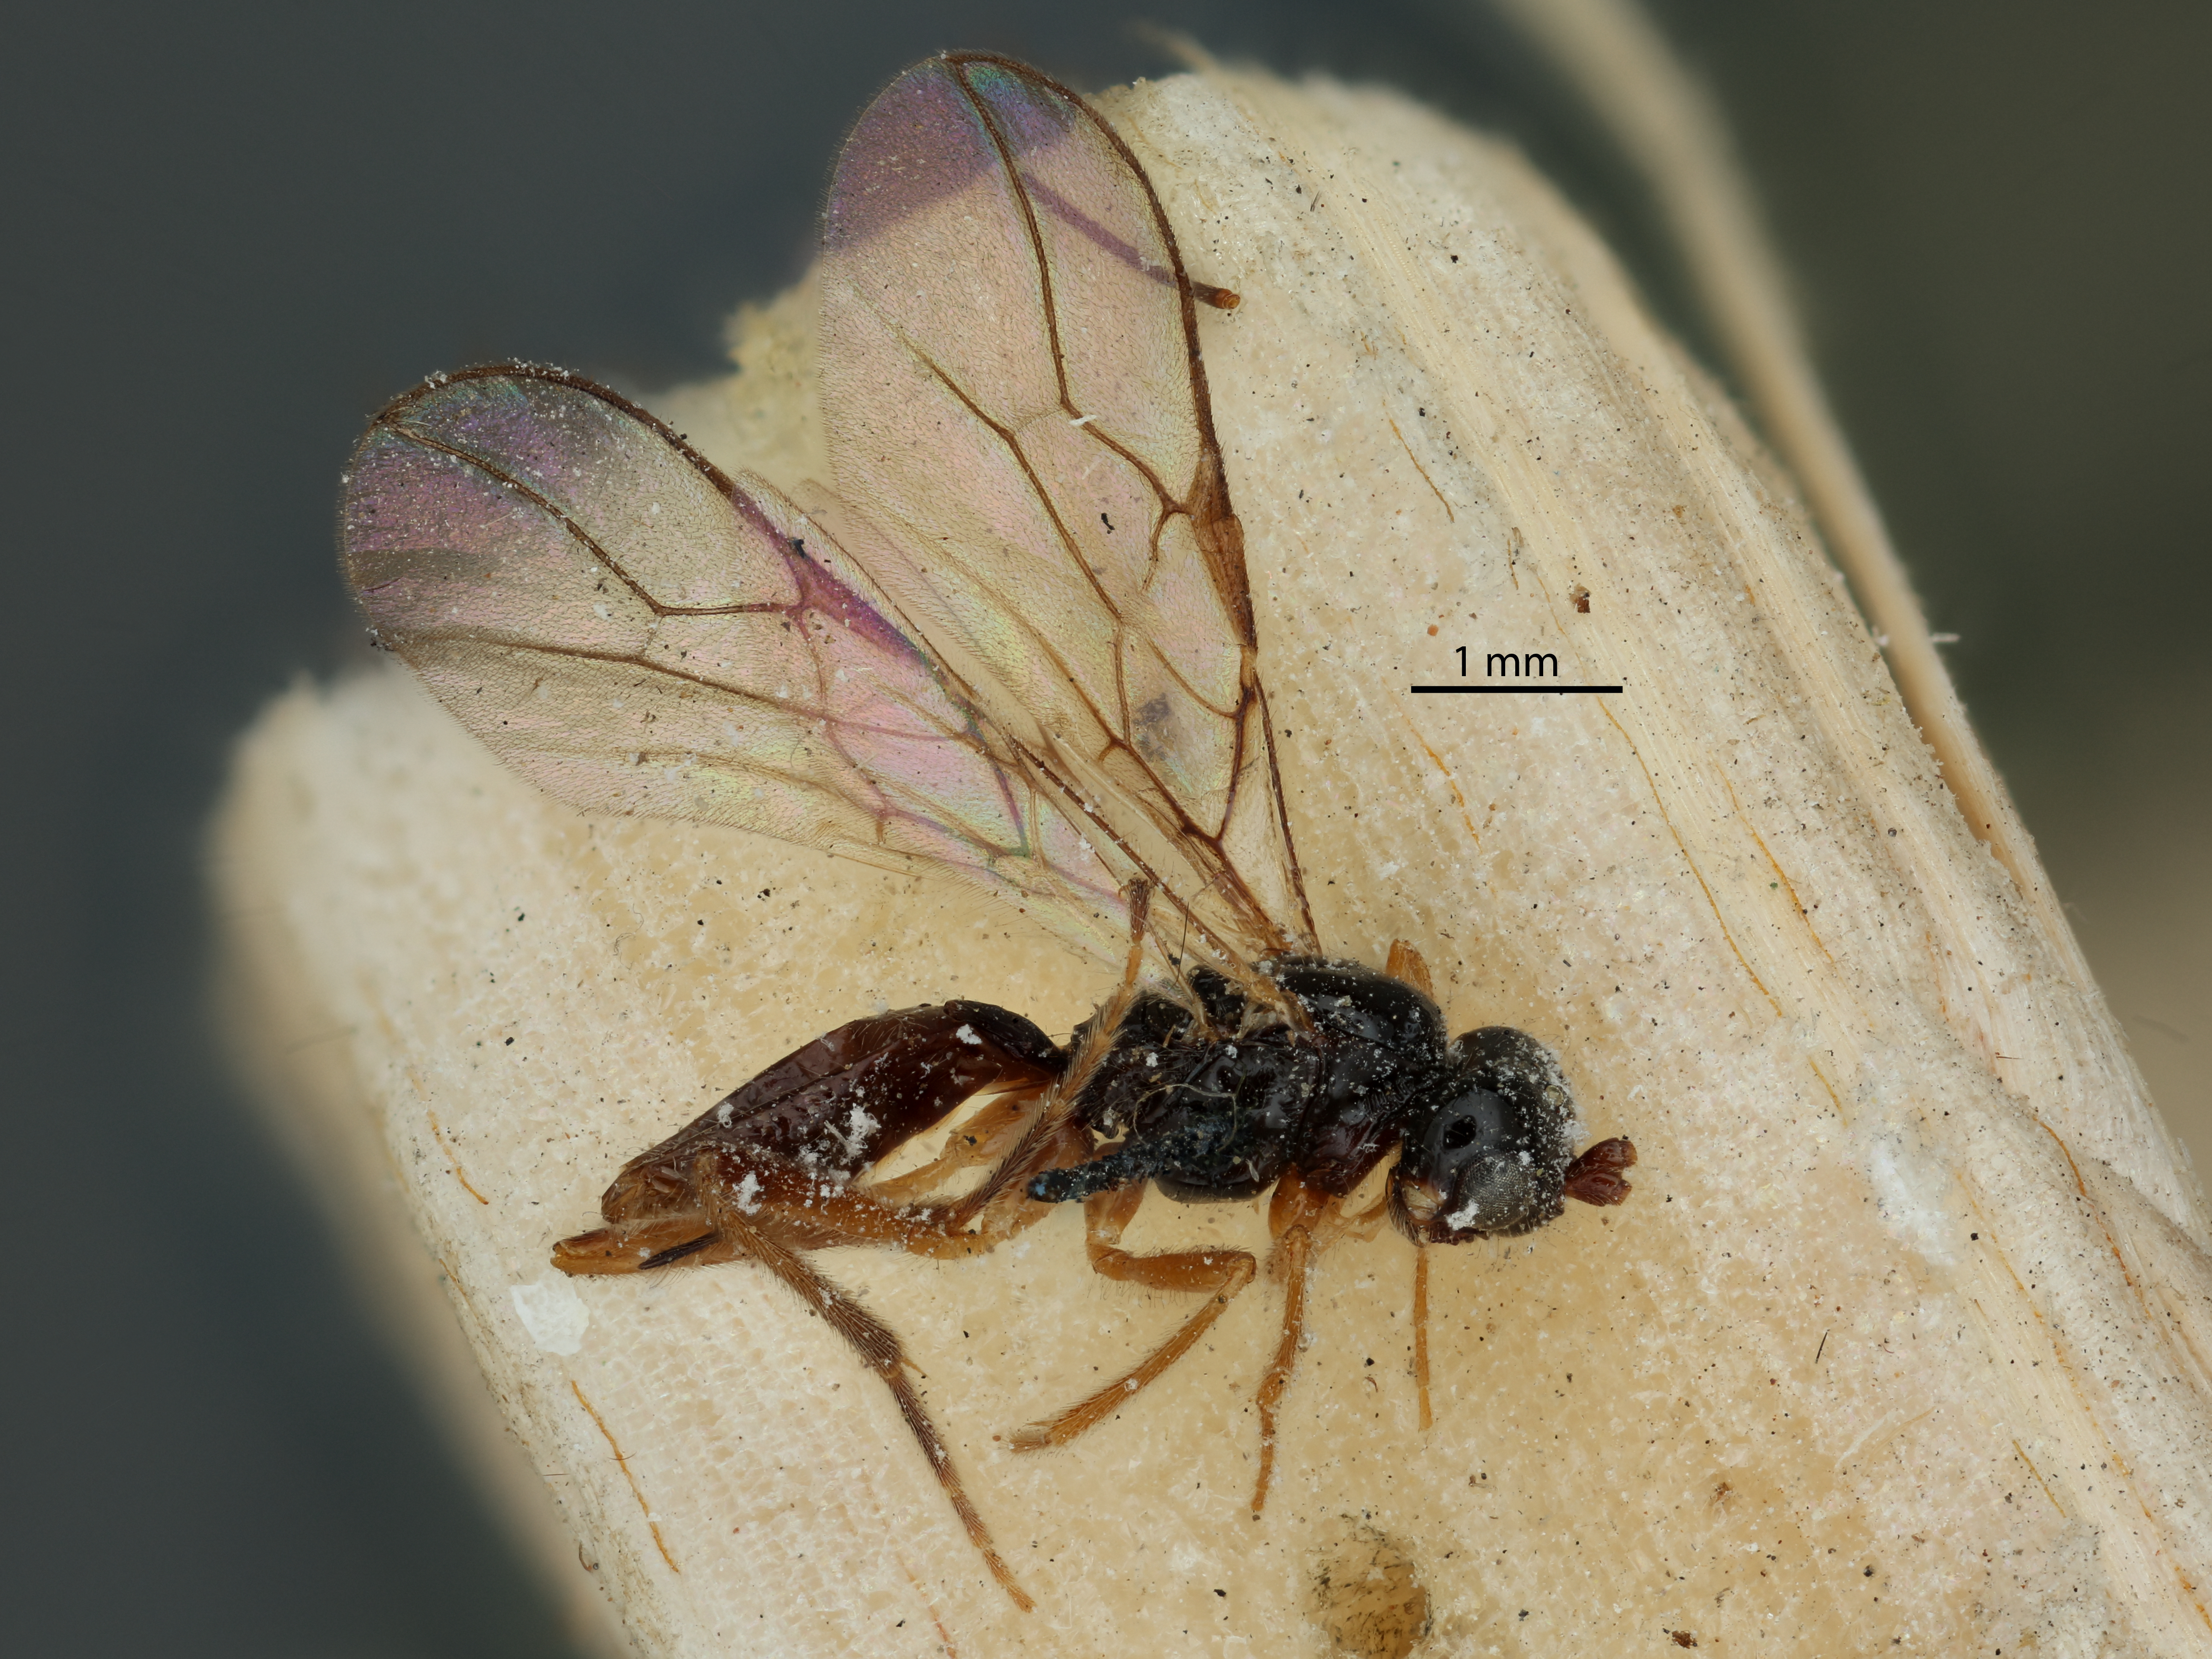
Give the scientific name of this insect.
Kahlia secunda
